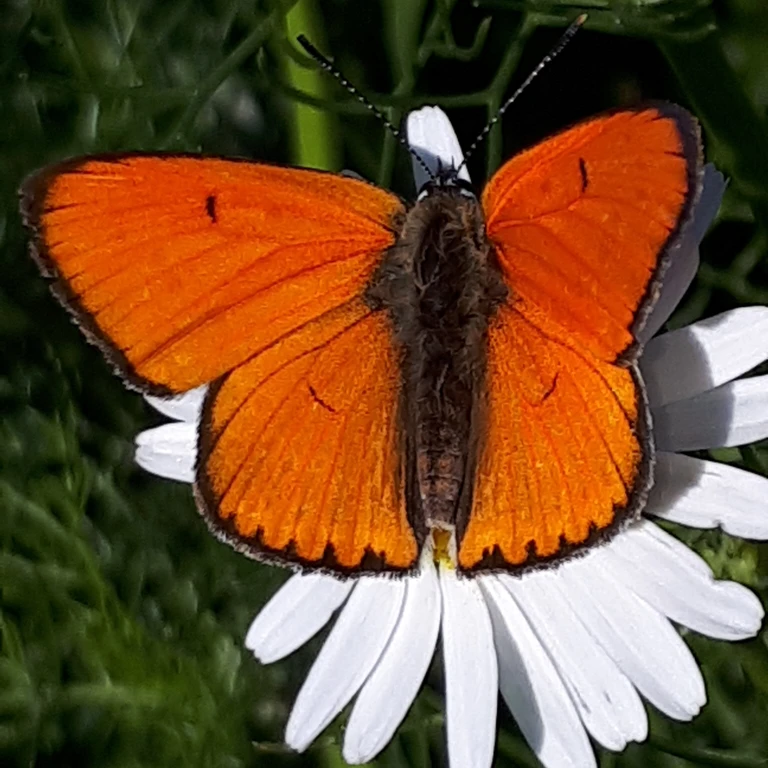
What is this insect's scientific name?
Lycaena dispar
